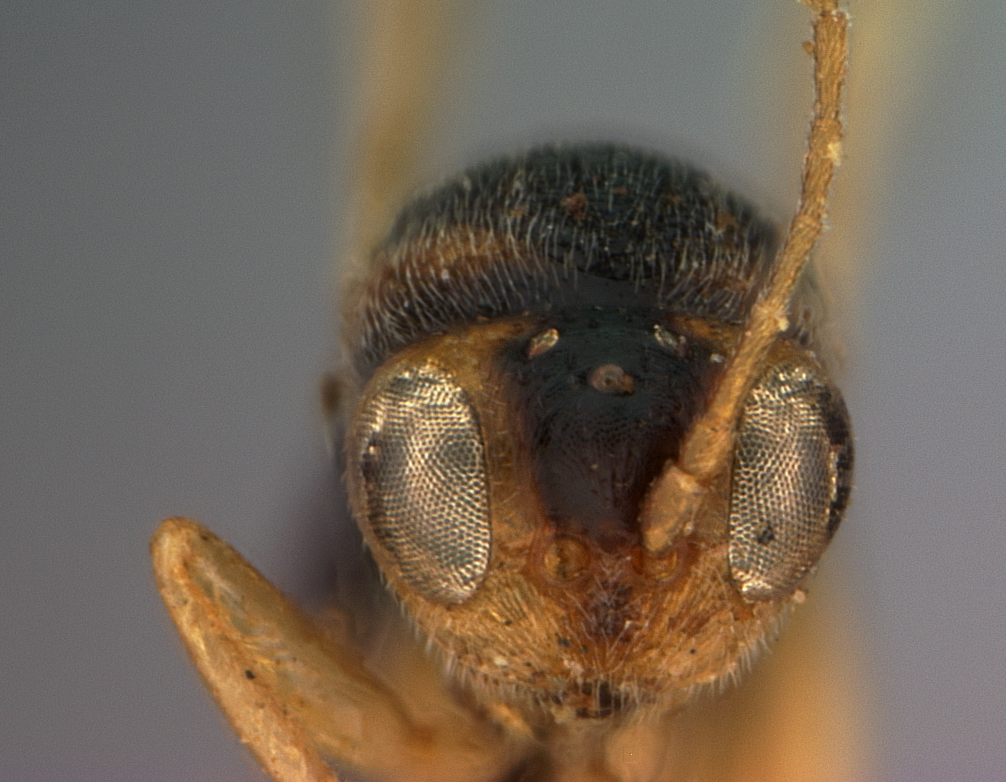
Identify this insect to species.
Synergus incisus
